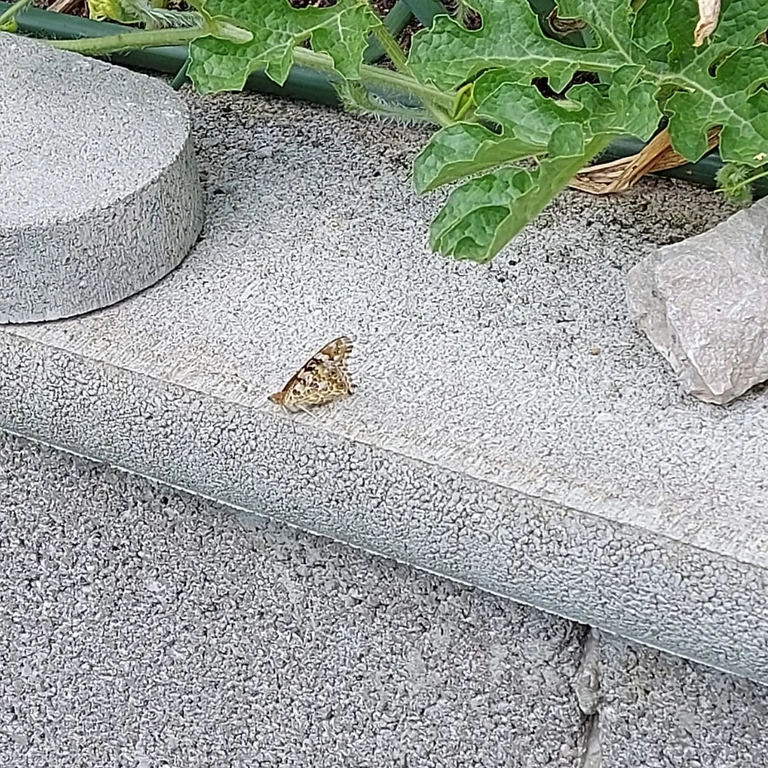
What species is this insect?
Vanessa cardui
